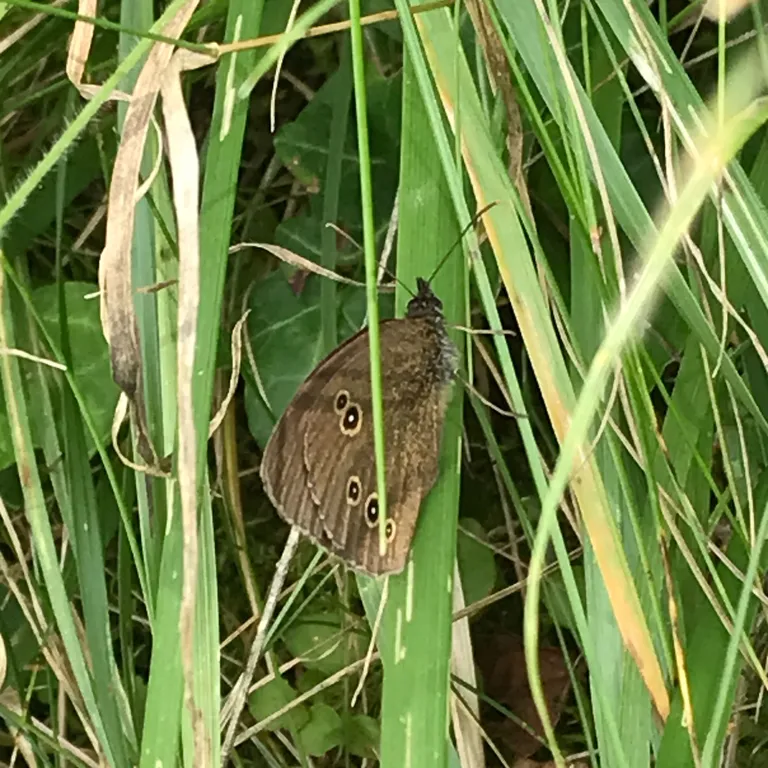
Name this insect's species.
Aphantopus hyperantus
